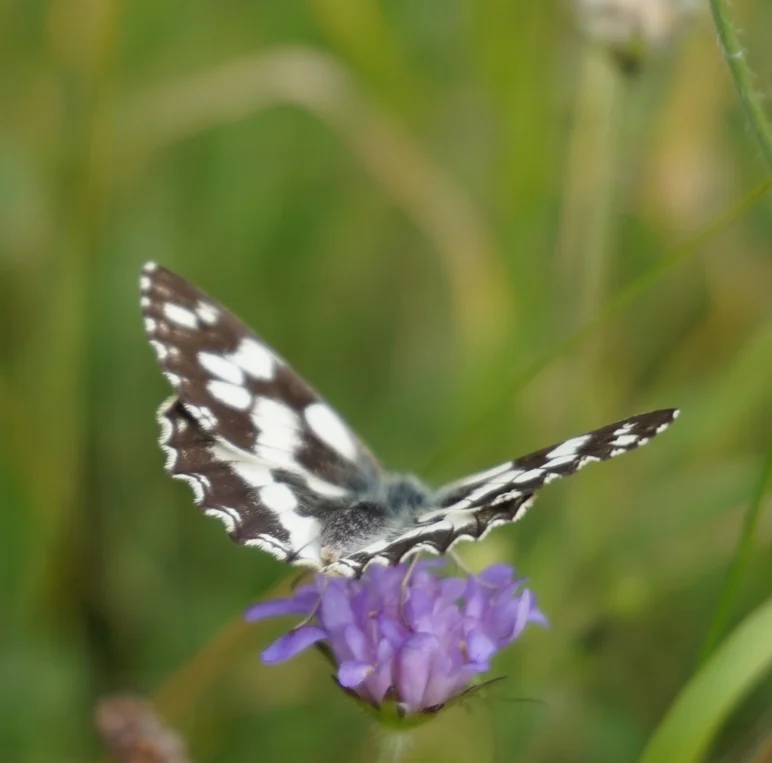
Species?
Melanargia galathea
